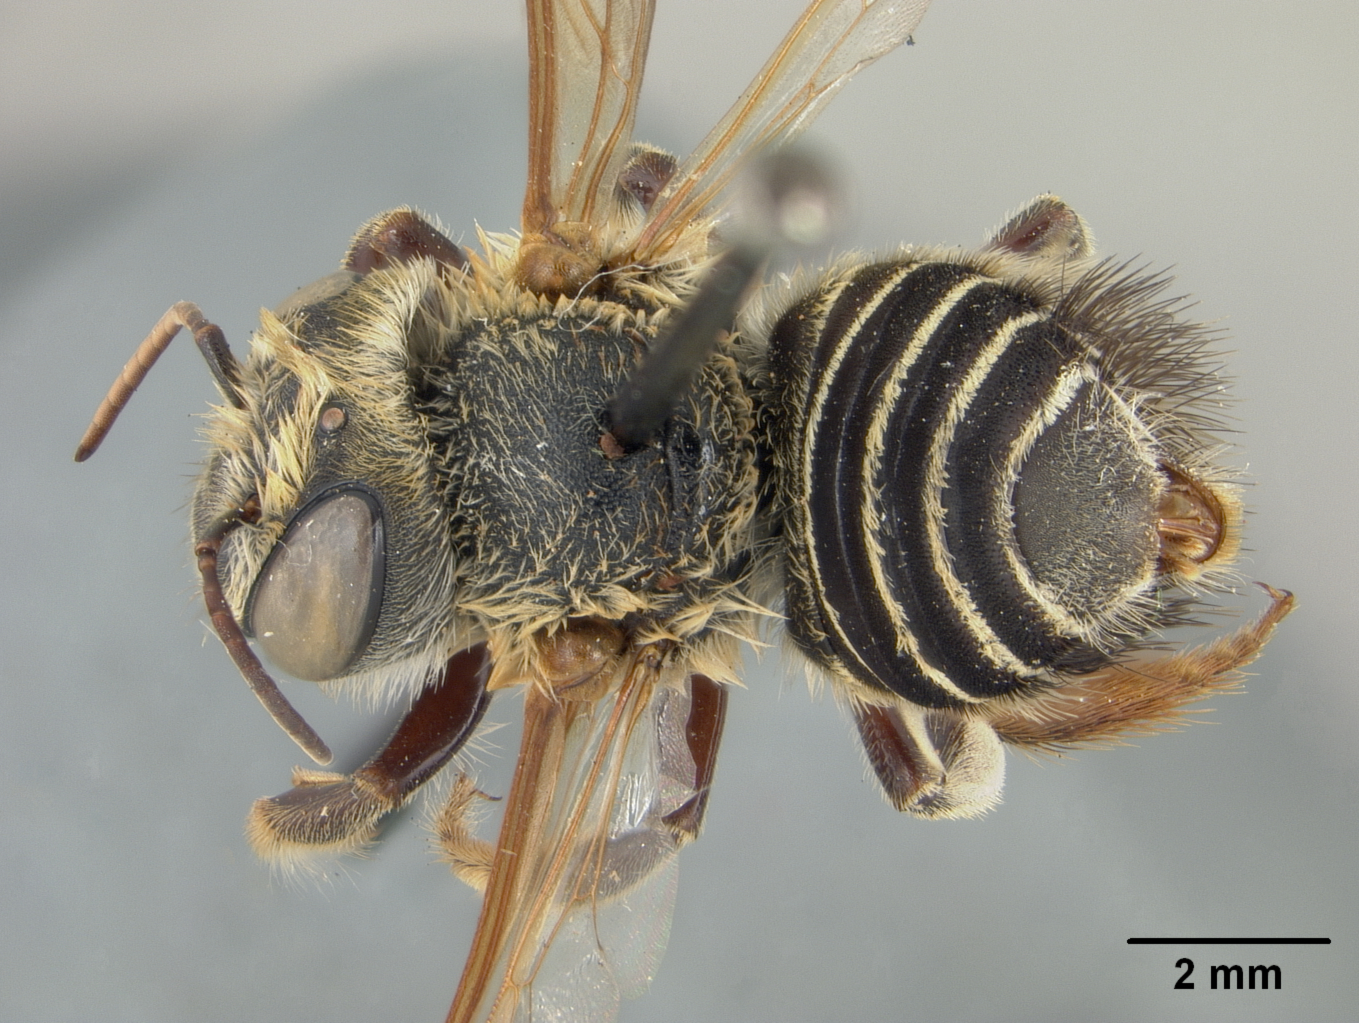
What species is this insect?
Megachile ivonensis
